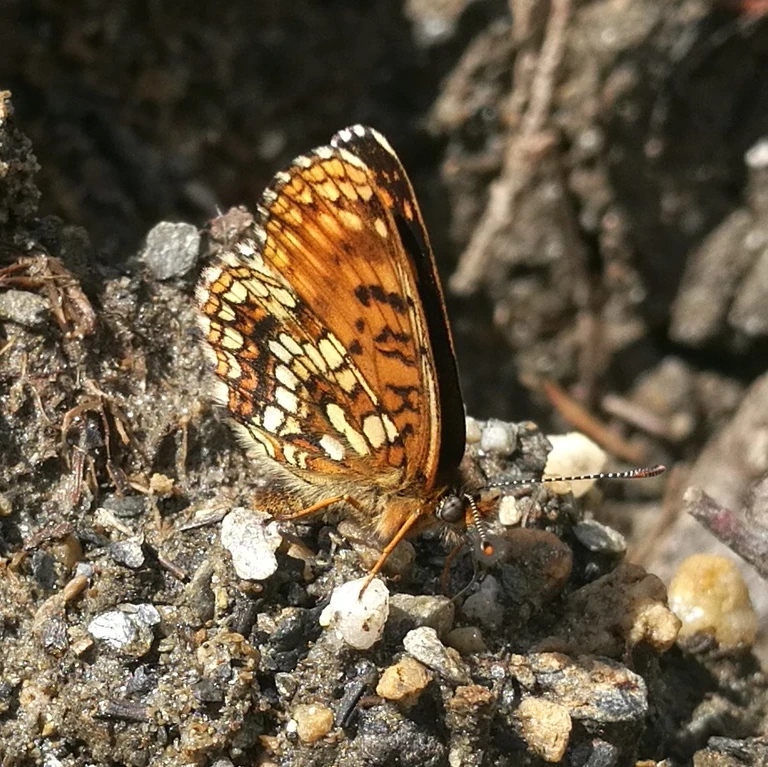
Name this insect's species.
Melitaea diamina
